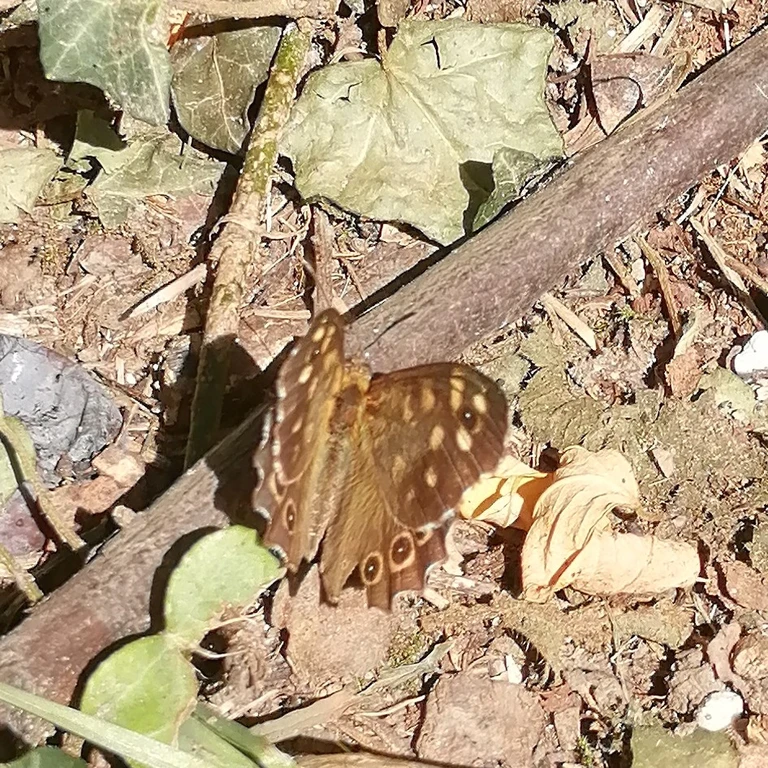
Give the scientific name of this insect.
Pararge aegeria
